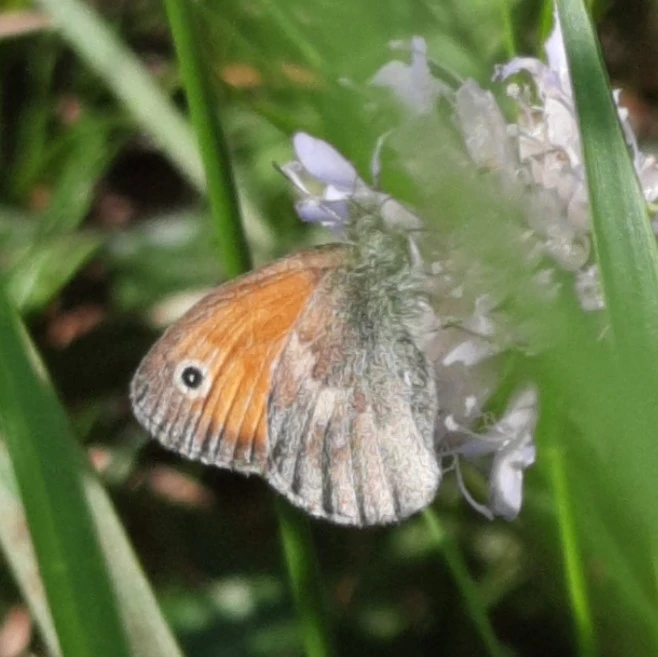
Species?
Coenonympha pamphilus
